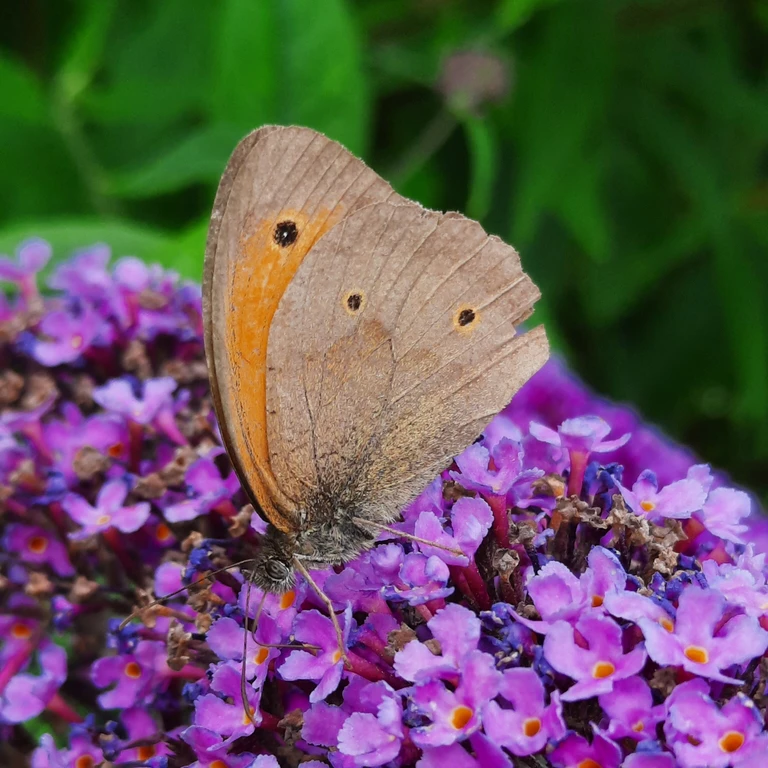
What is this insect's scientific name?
Maniola jurtina
